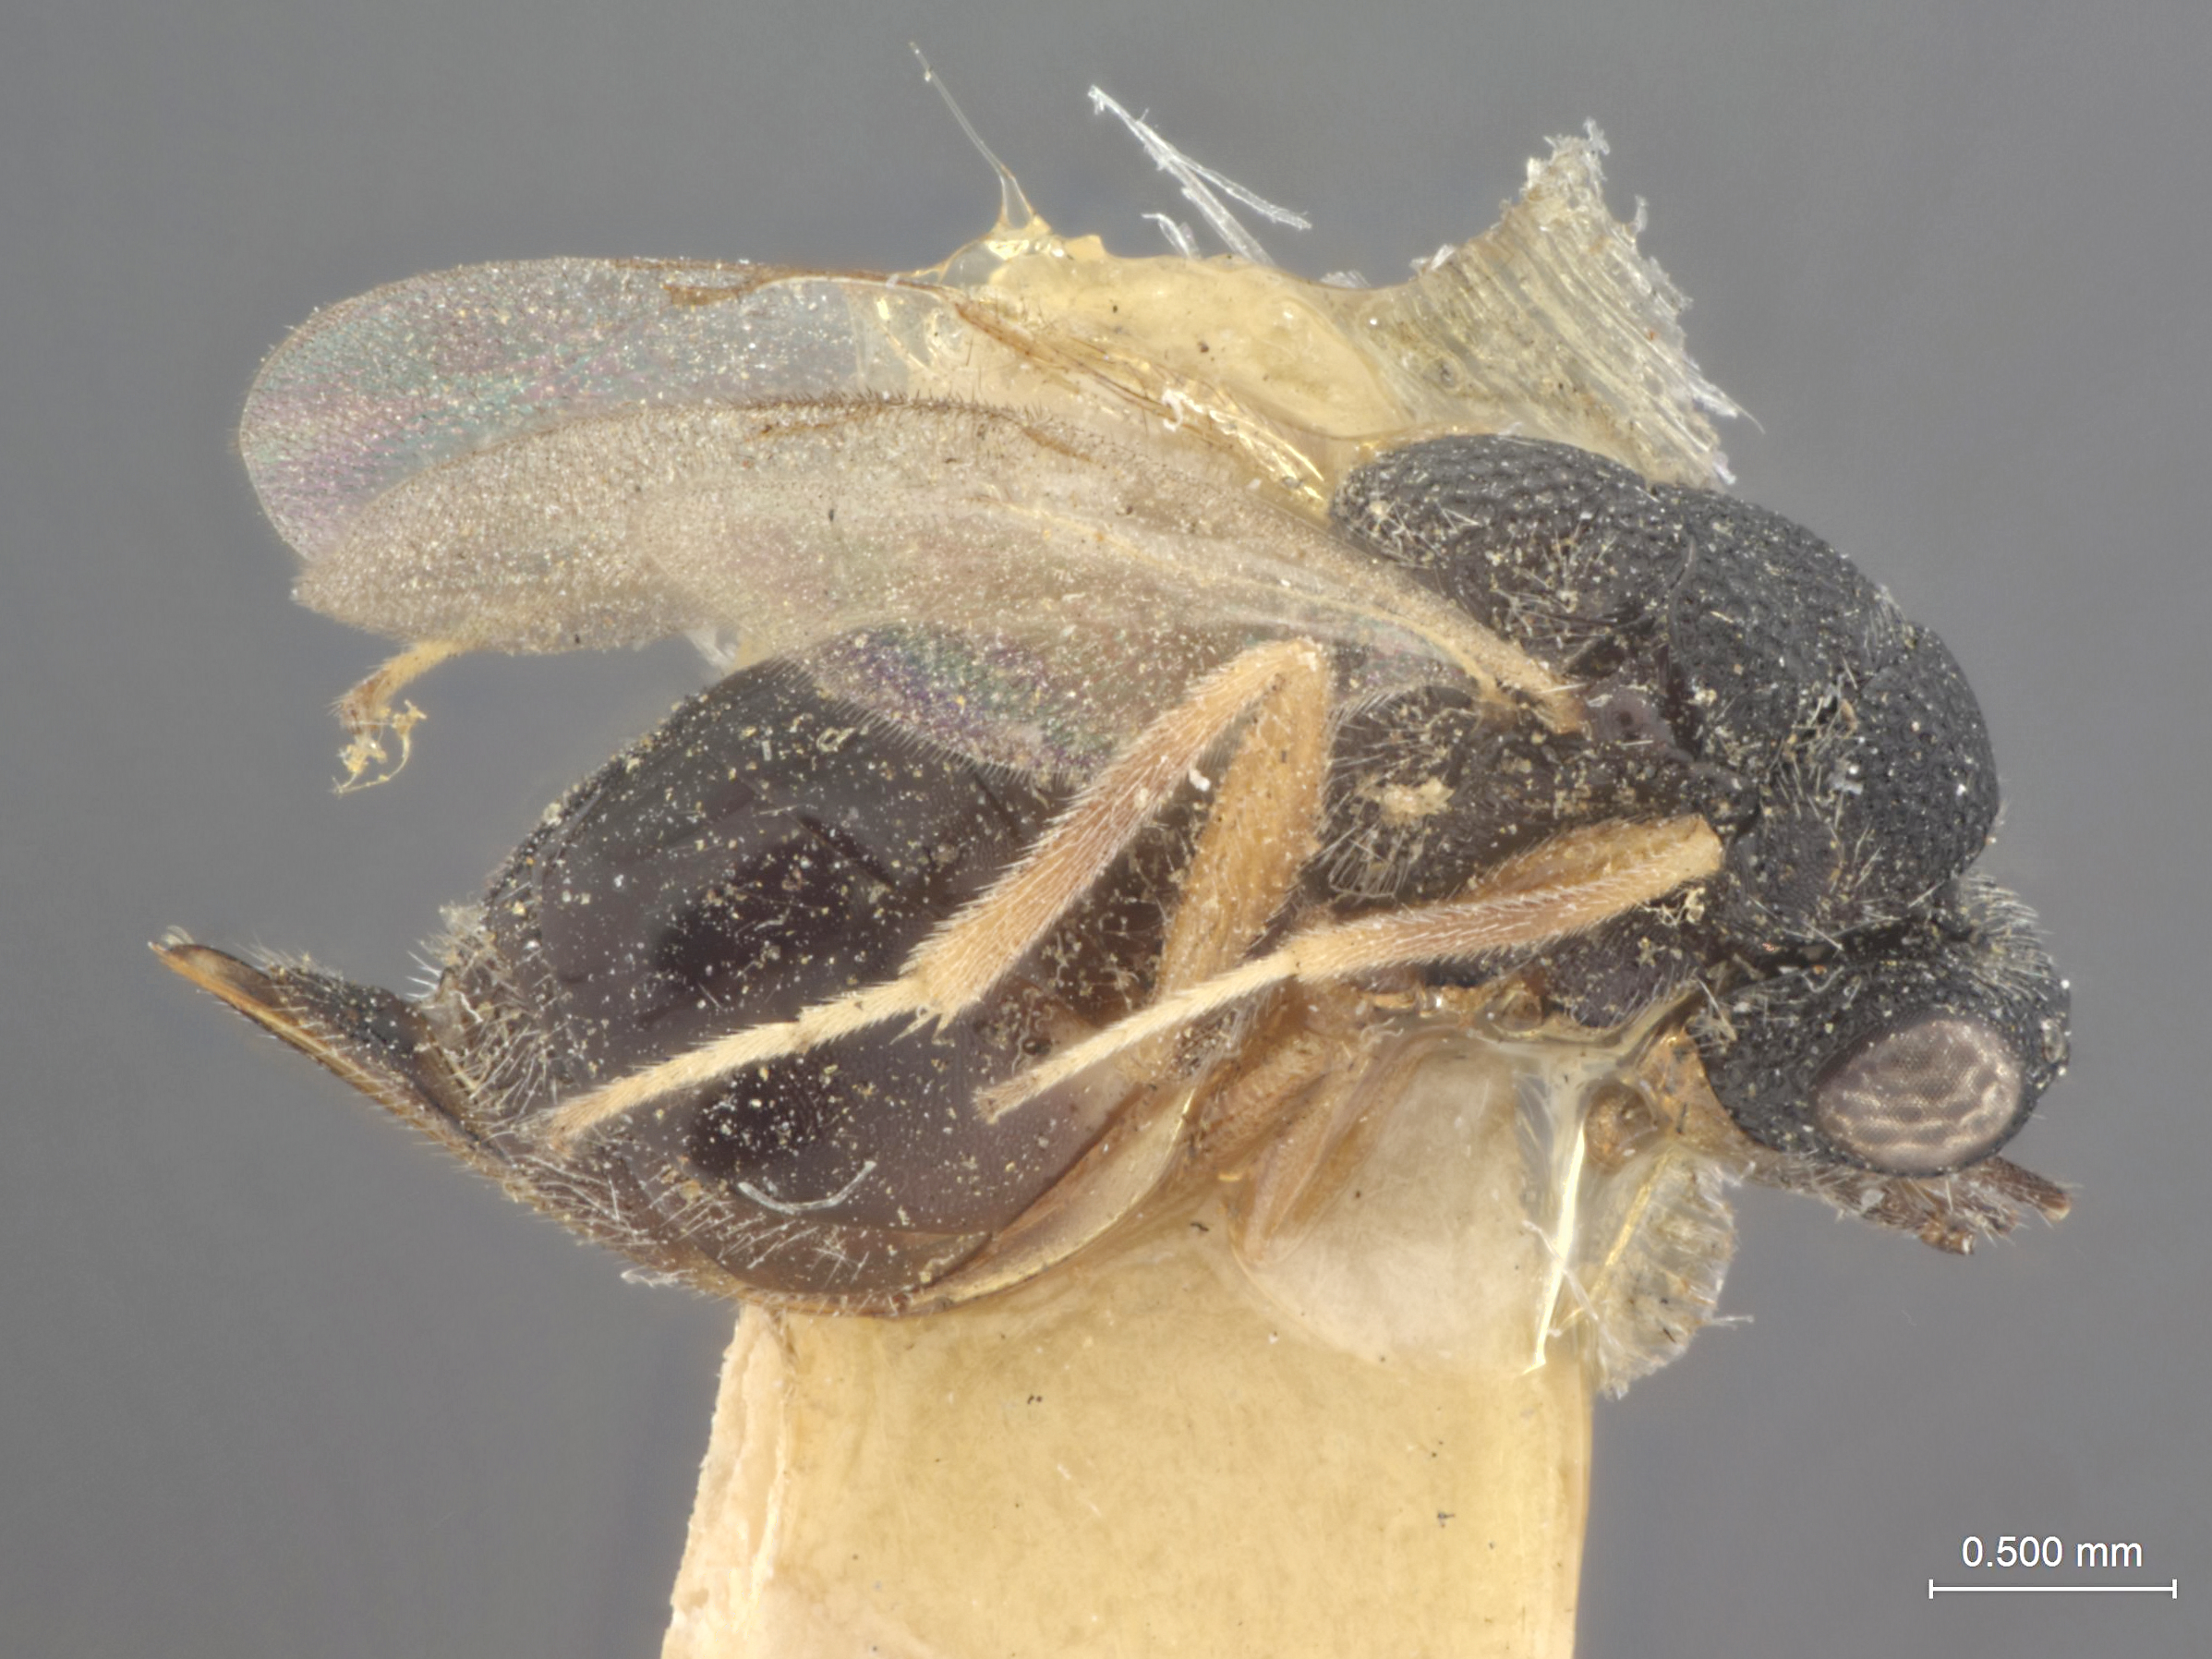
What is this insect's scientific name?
Eurytoma furva
